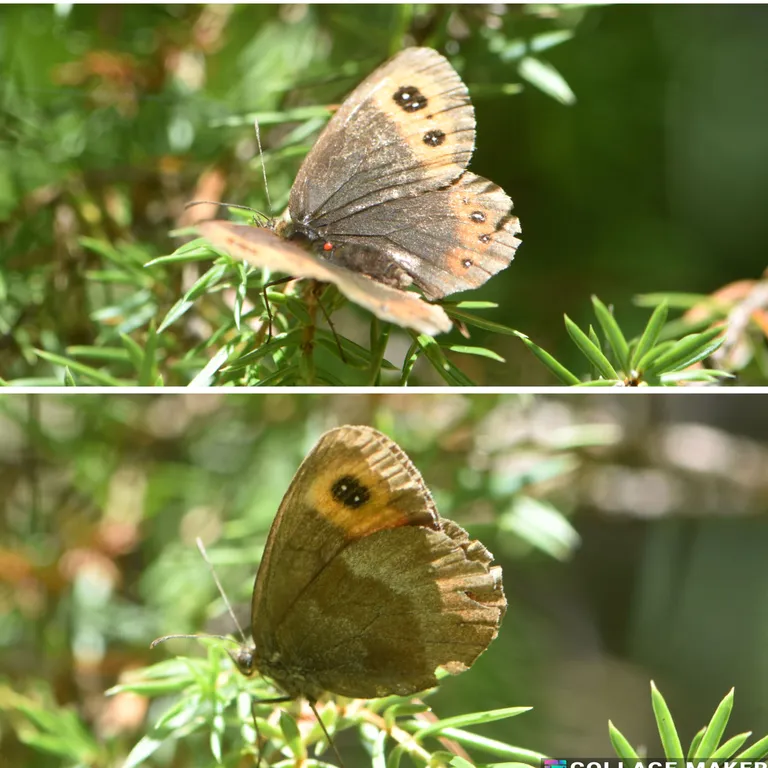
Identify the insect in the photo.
Erebia aethiops
